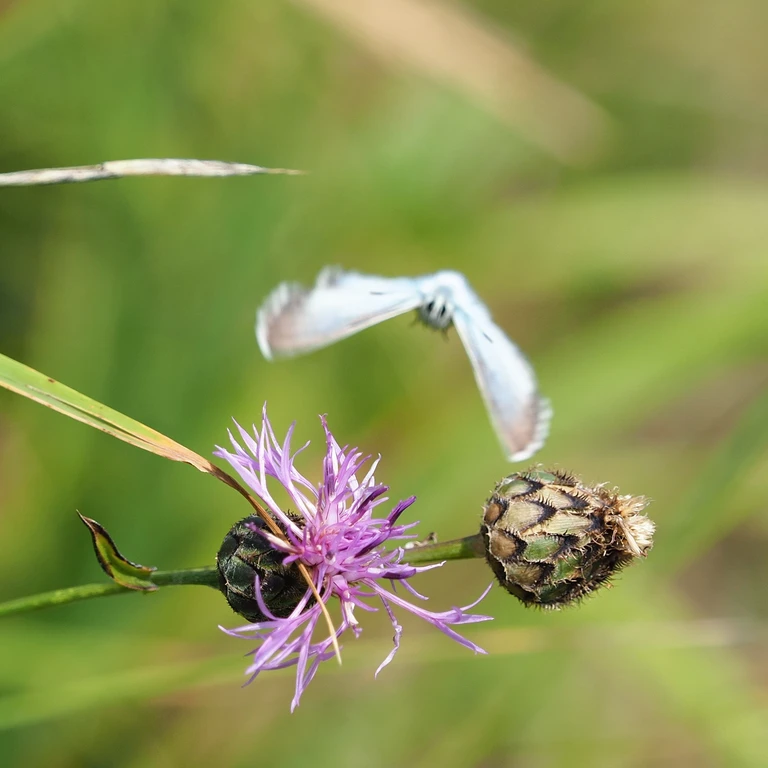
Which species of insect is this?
Lysandra coridon
